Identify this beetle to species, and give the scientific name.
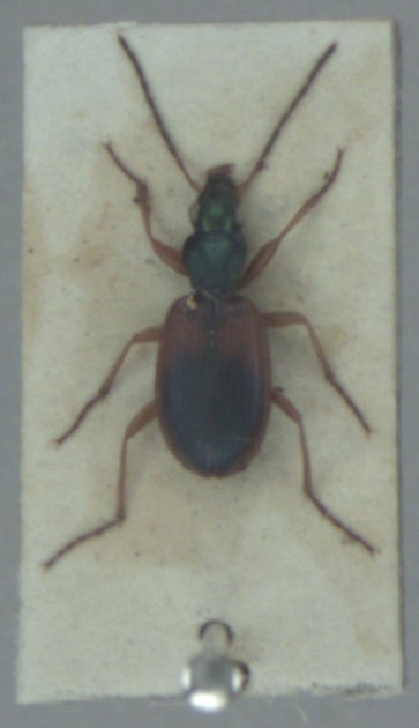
Anchomenus dorsalis
